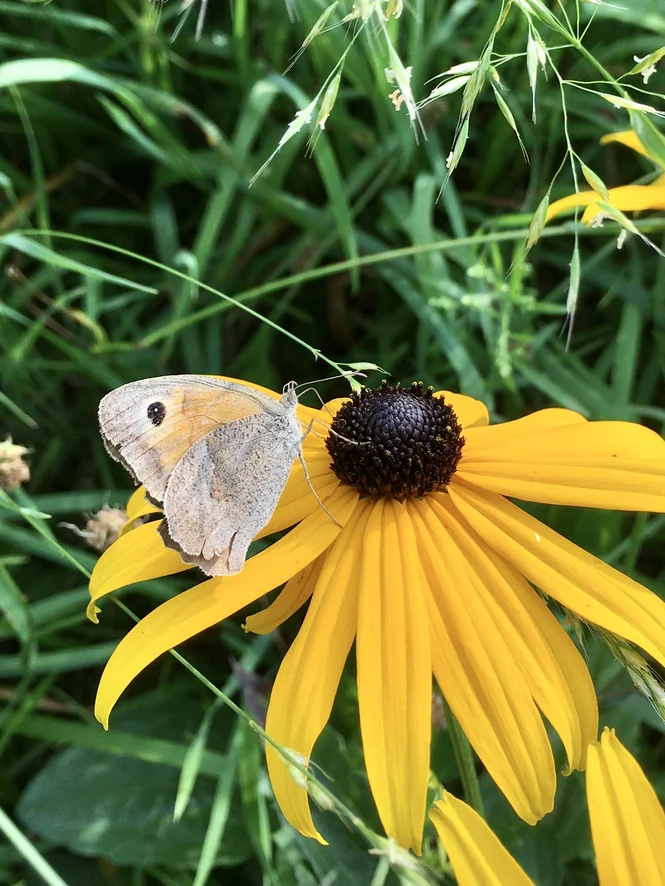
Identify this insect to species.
Maniola jurtina
